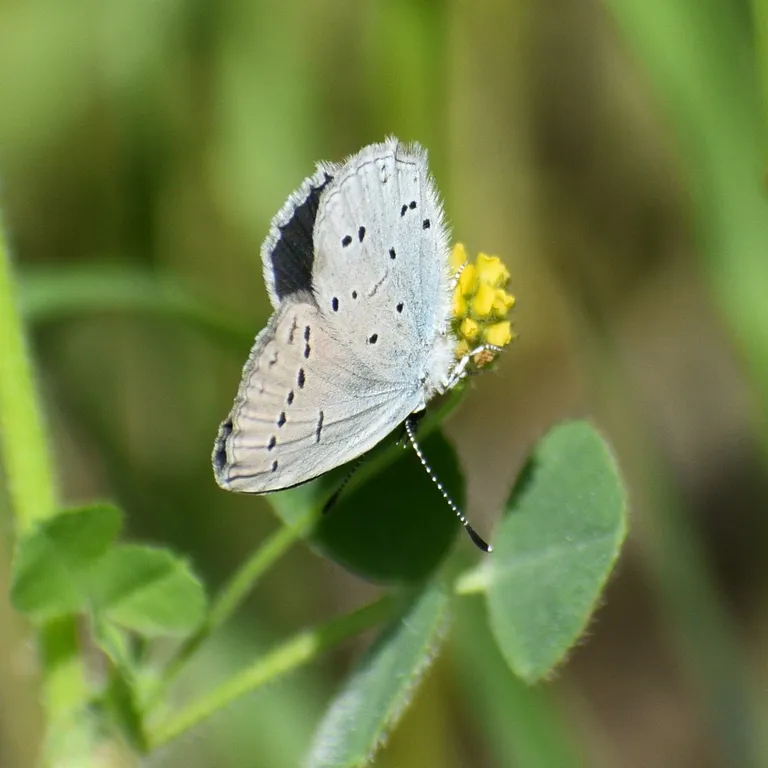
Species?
Cupido decolorata (also Elkalyce decolorata)
